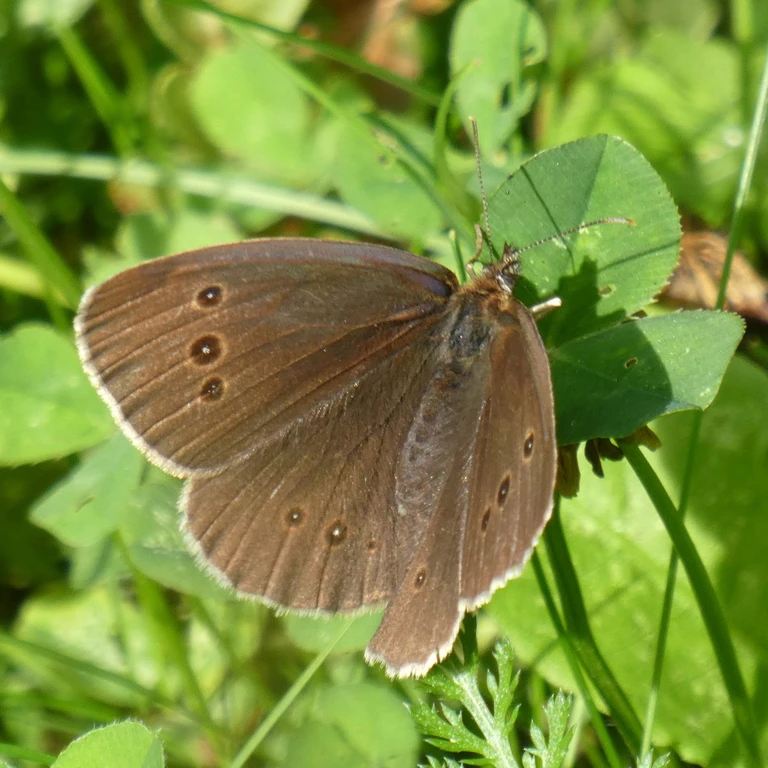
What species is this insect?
Aphantopus hyperantus
